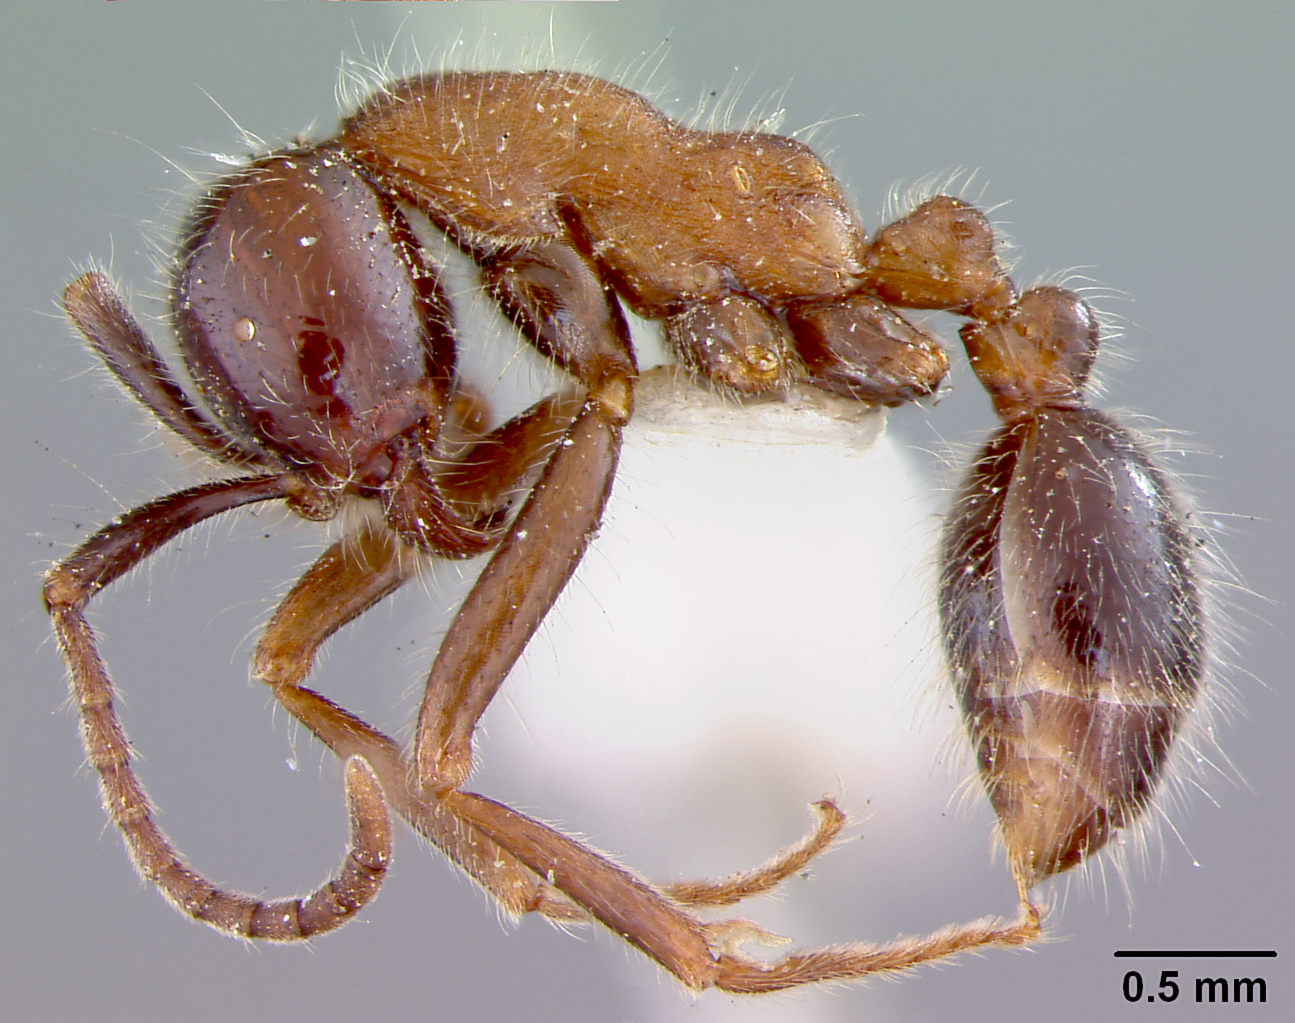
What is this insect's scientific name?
Eciton melanocephalum
